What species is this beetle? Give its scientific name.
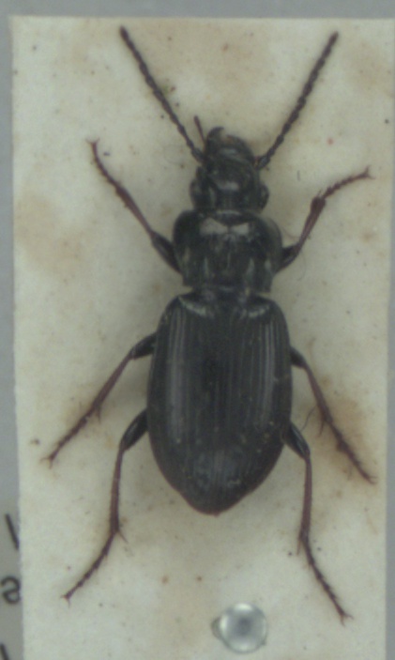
Pterostichus oblongopunctatus
